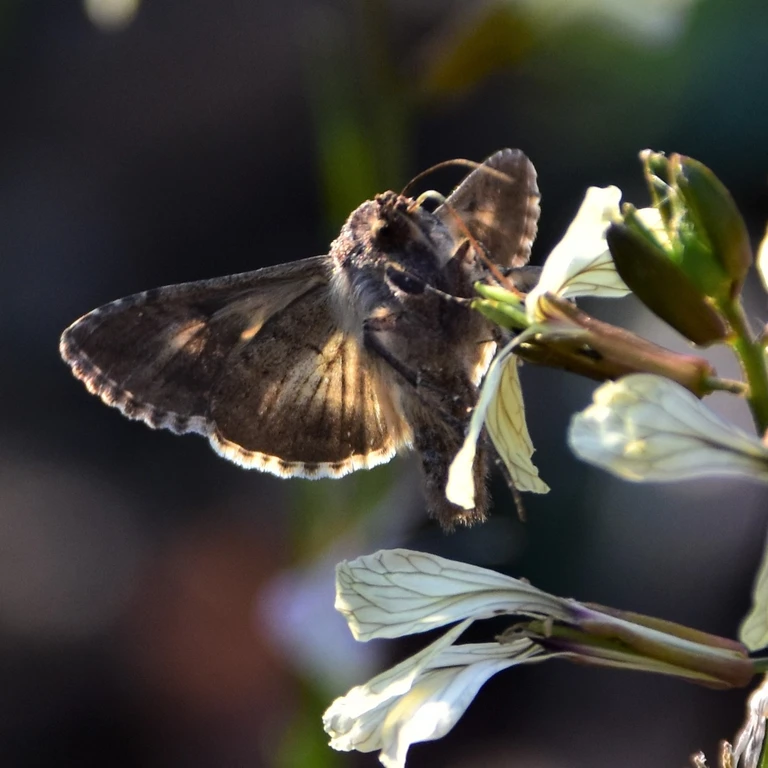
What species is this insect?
Autographa gamma
